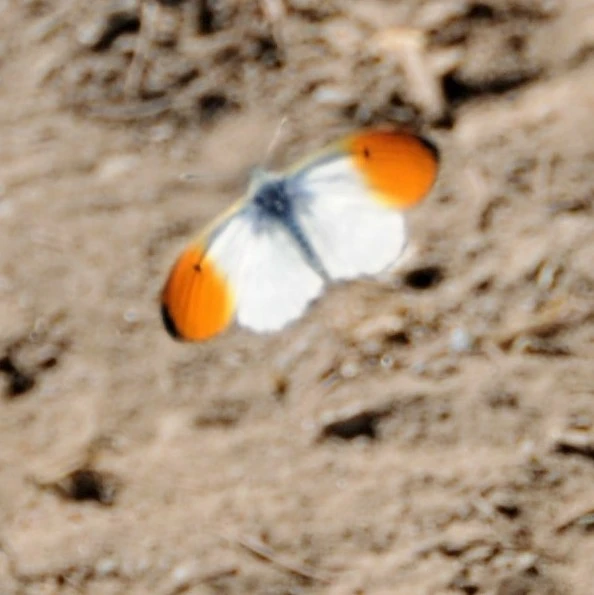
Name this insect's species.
Anthocharis cardamines
